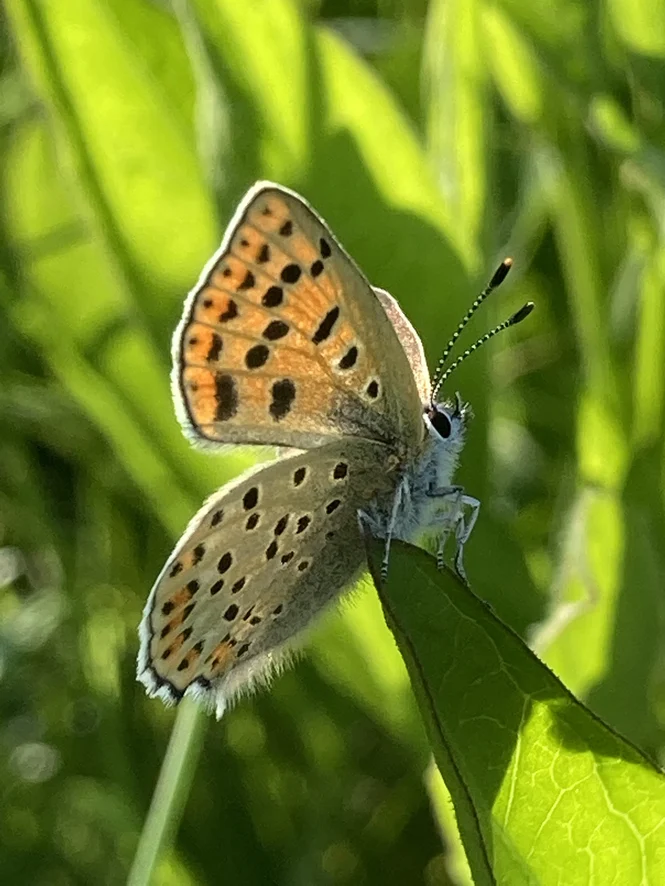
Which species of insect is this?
Lycaena tityrus (also Loweia tityrus)
